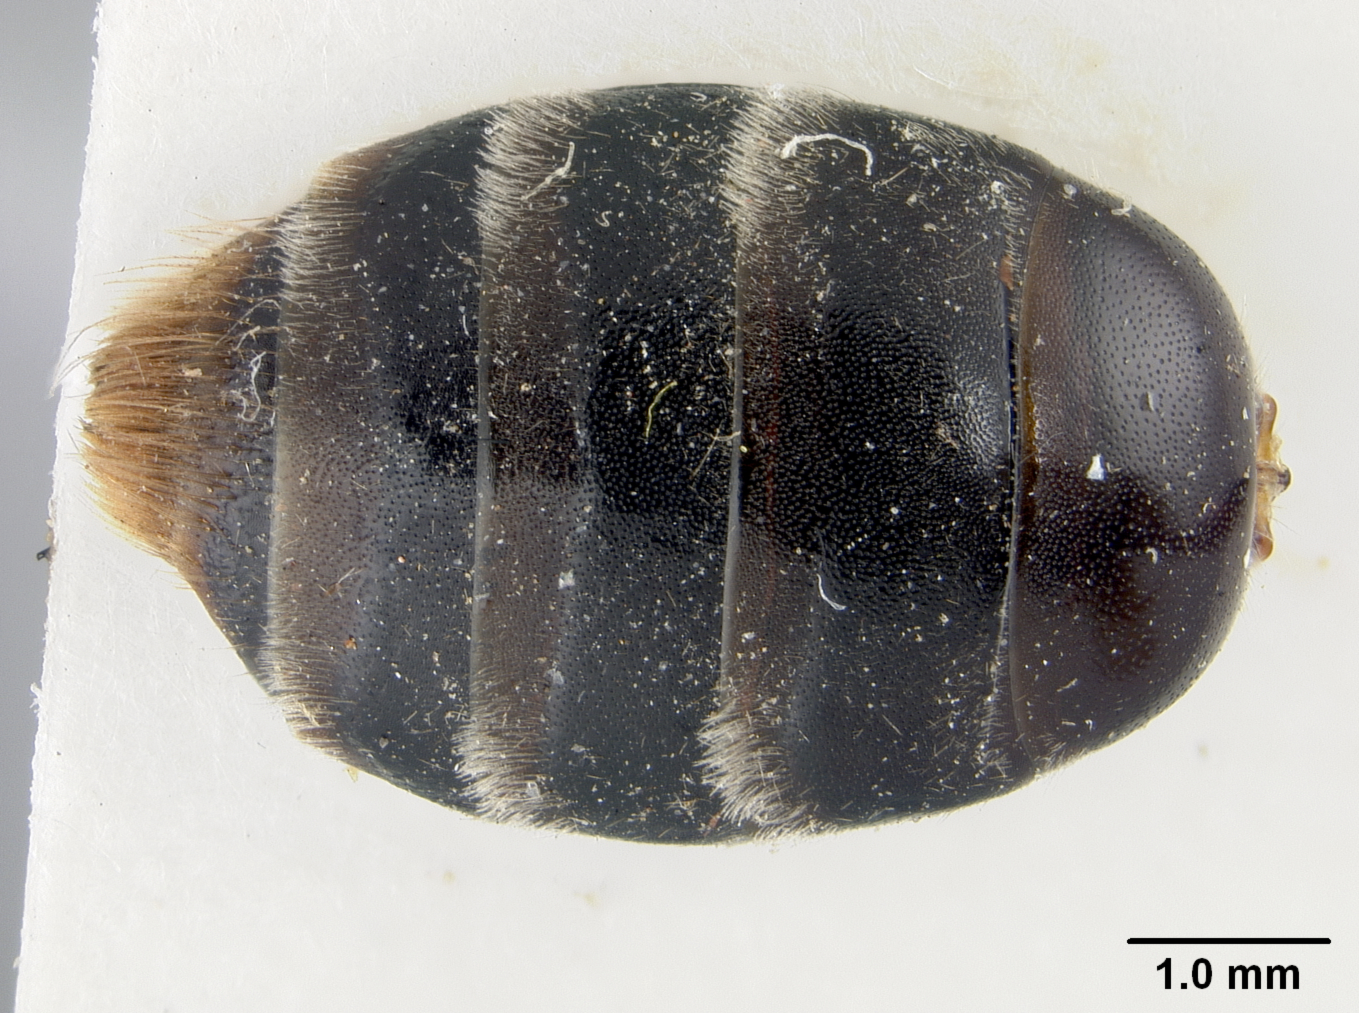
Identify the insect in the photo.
Andrena macra
